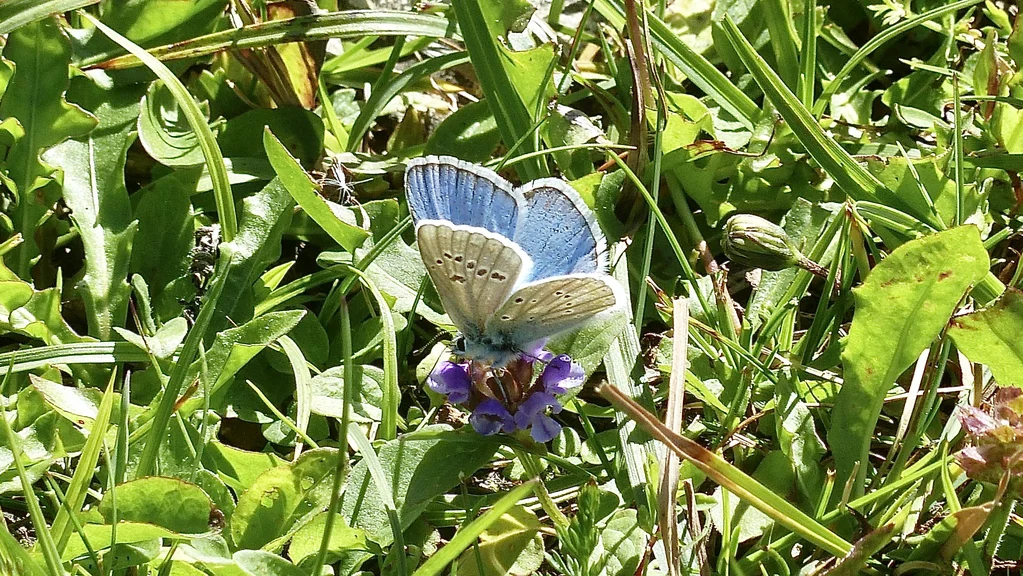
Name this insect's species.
Polyommatus dorylas
